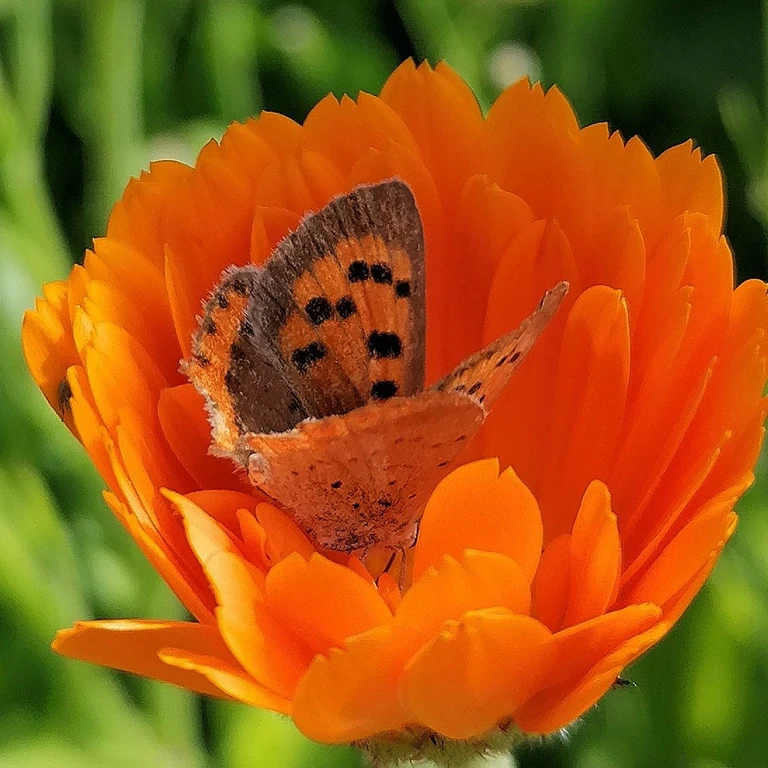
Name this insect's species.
Lycaena phlaeas
